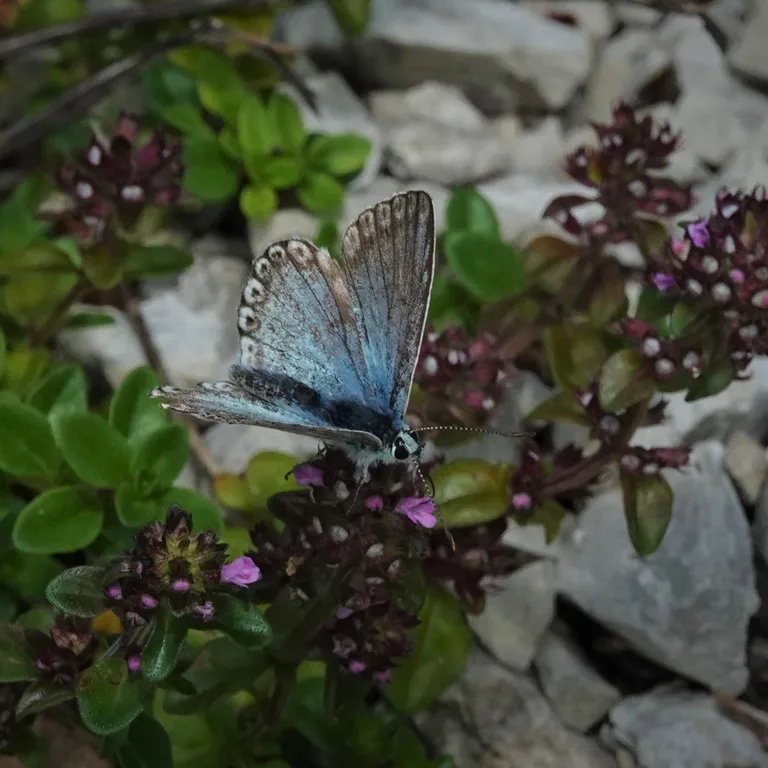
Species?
Lysandra coridon
